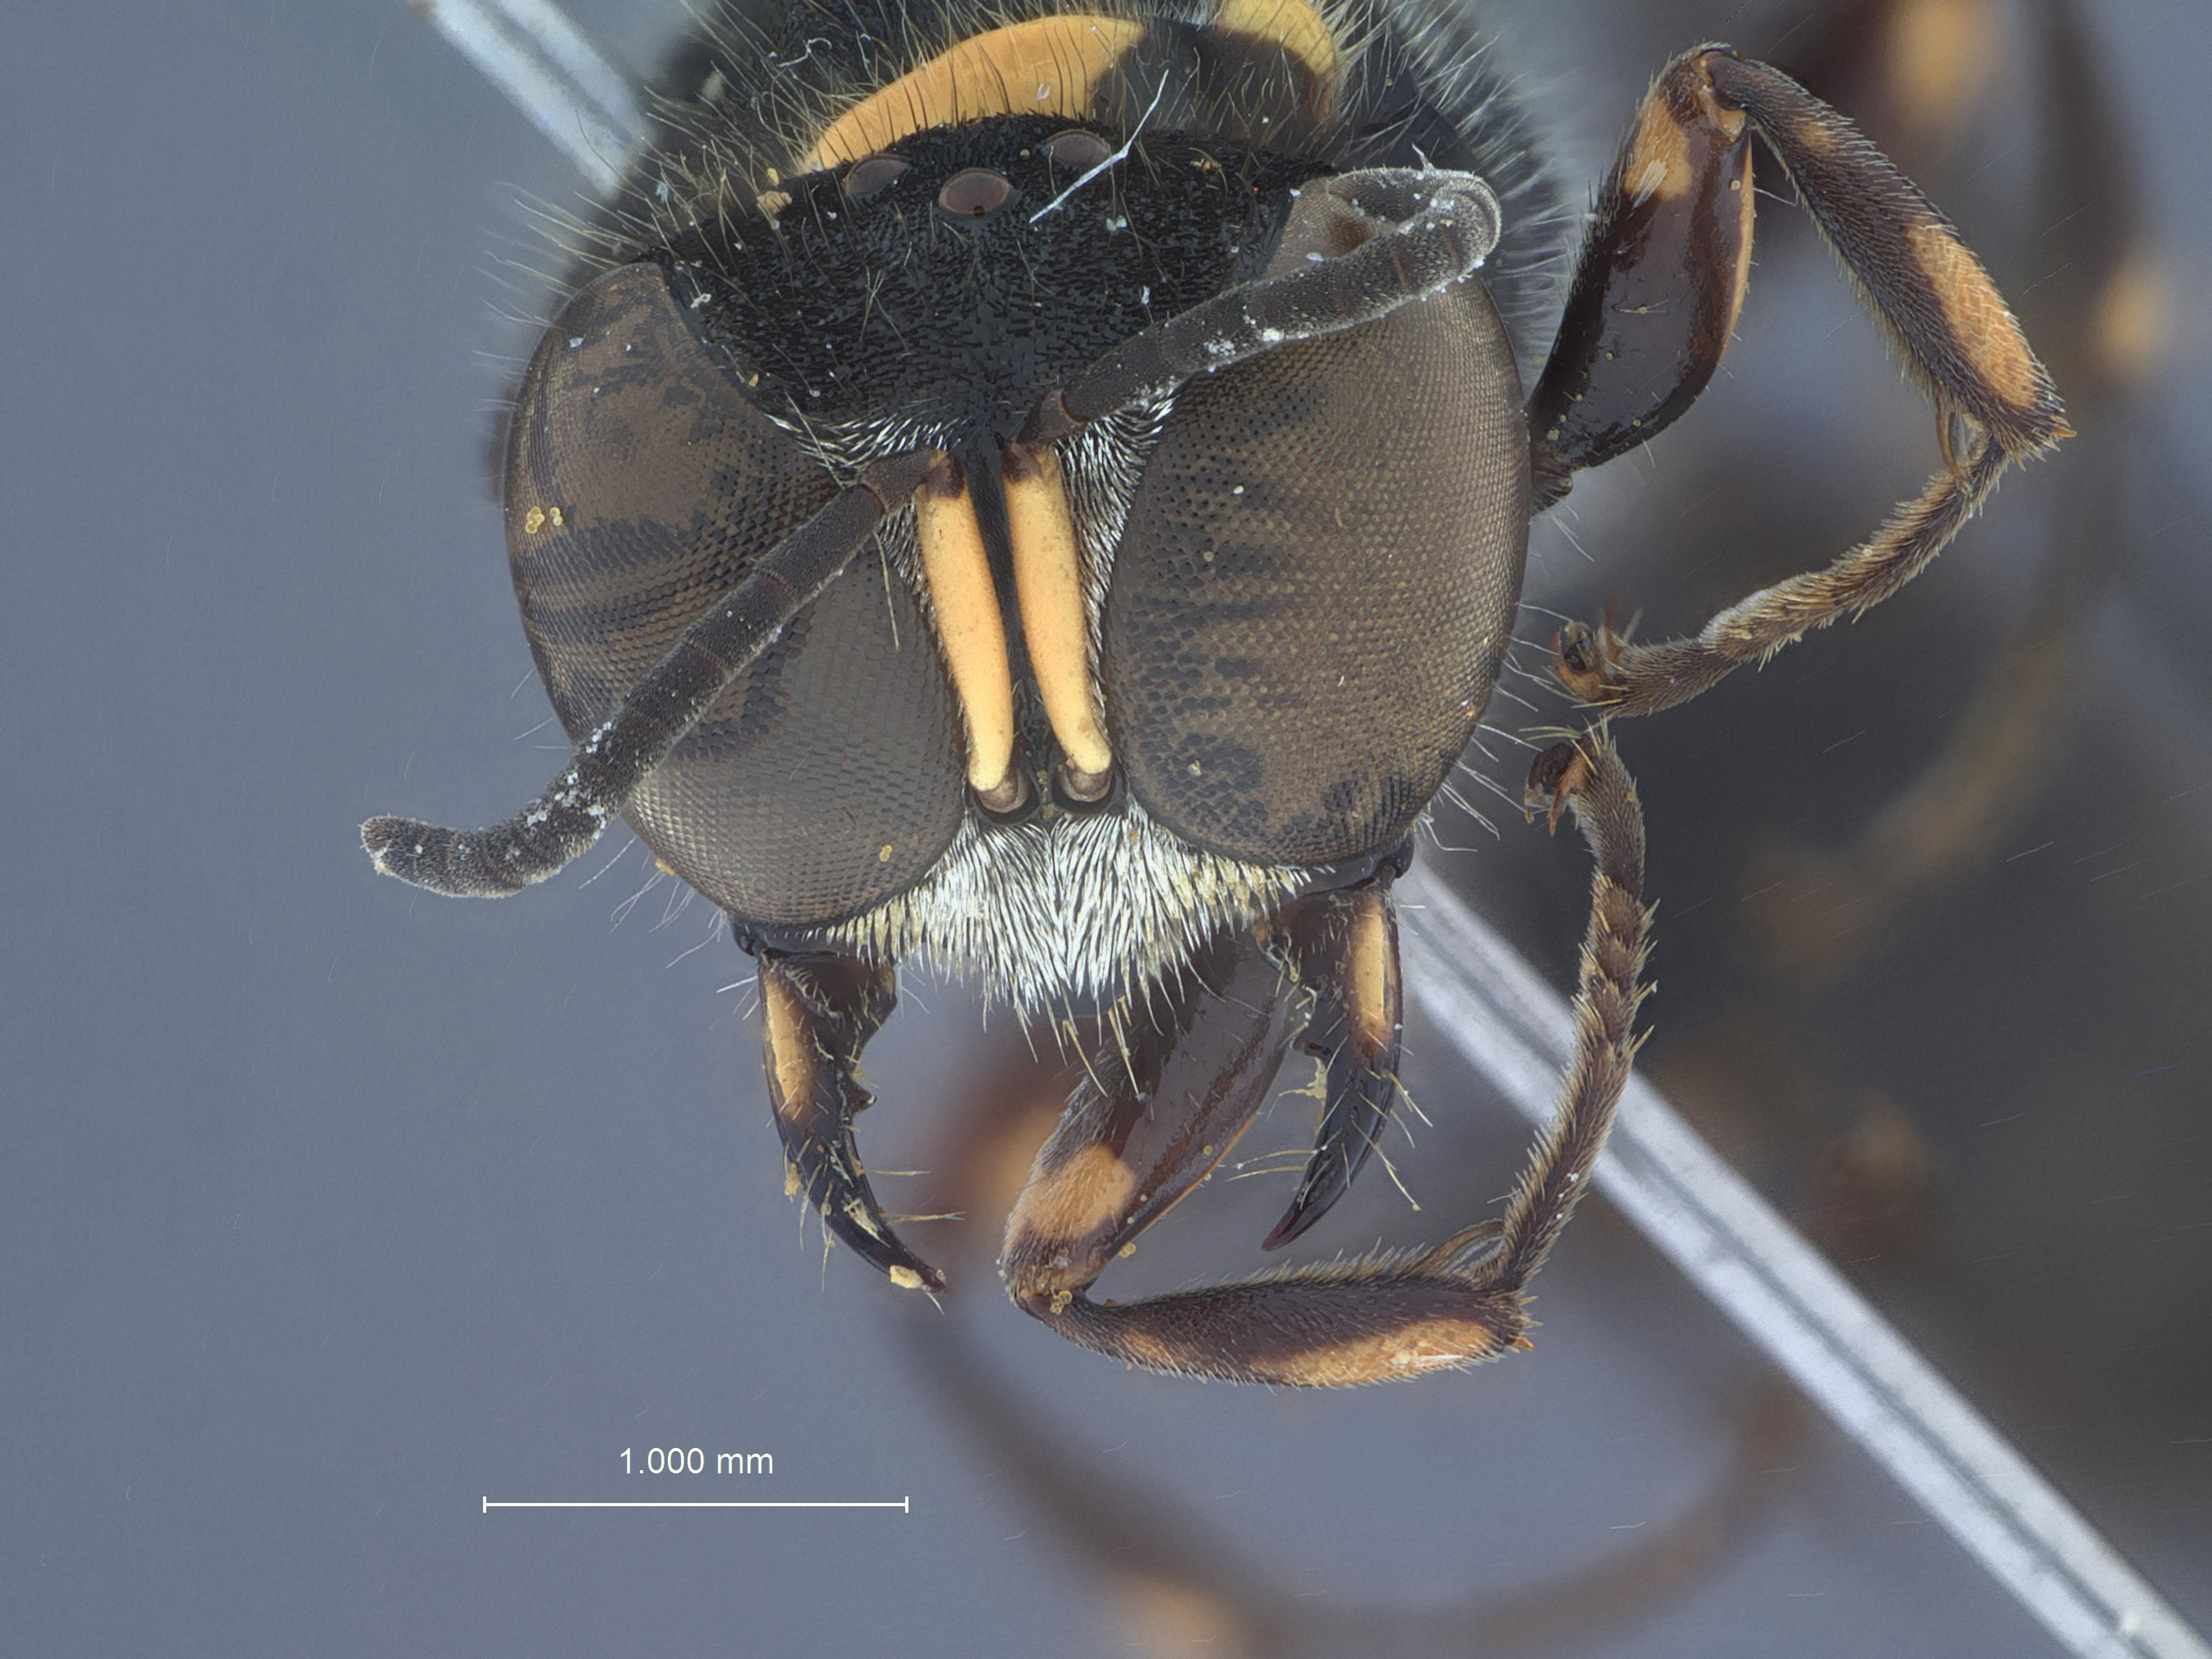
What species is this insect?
Ectemnius tsuifenicus
